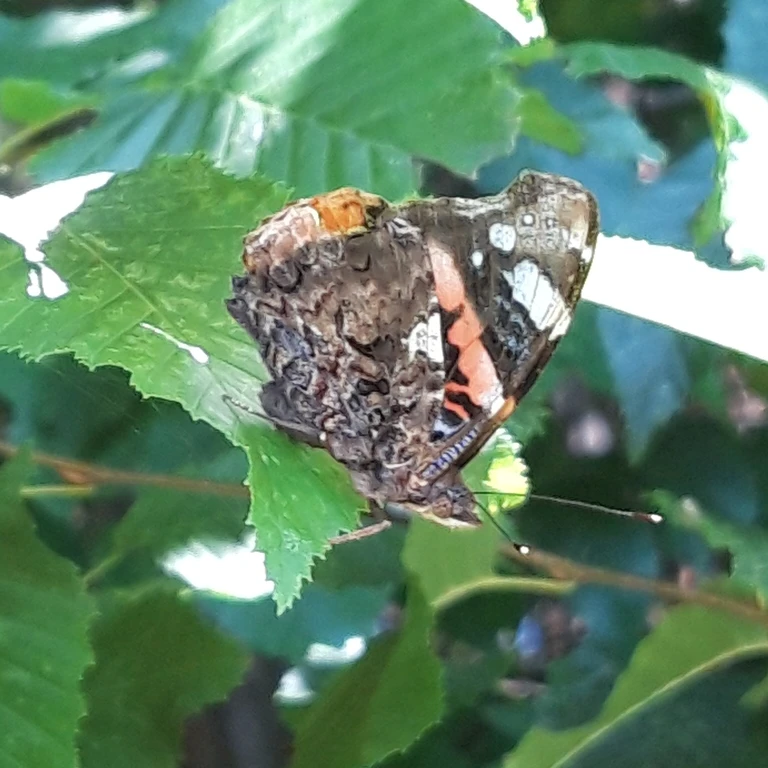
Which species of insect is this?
Vanessa atalanta
